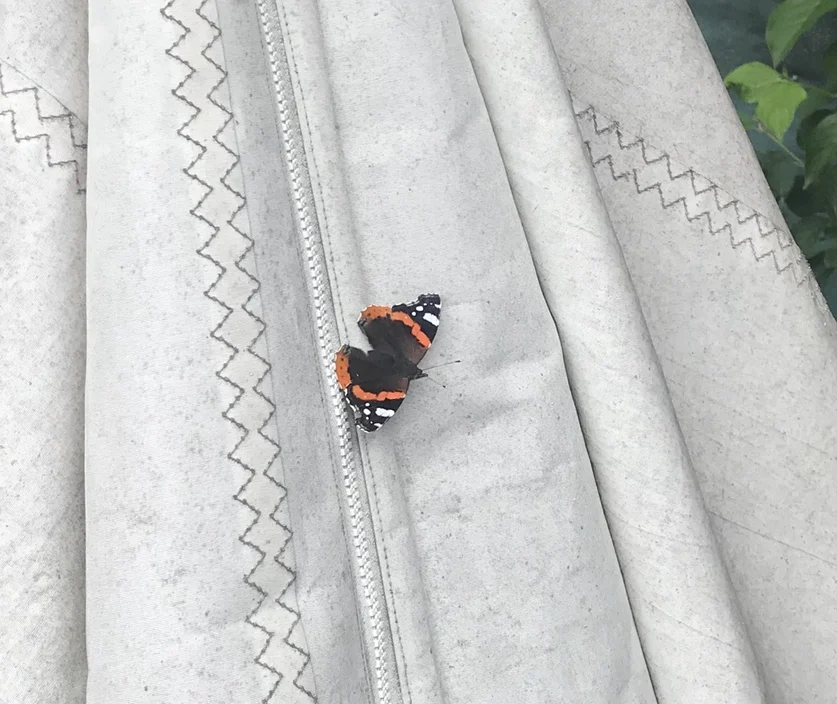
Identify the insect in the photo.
Vanessa atalanta
